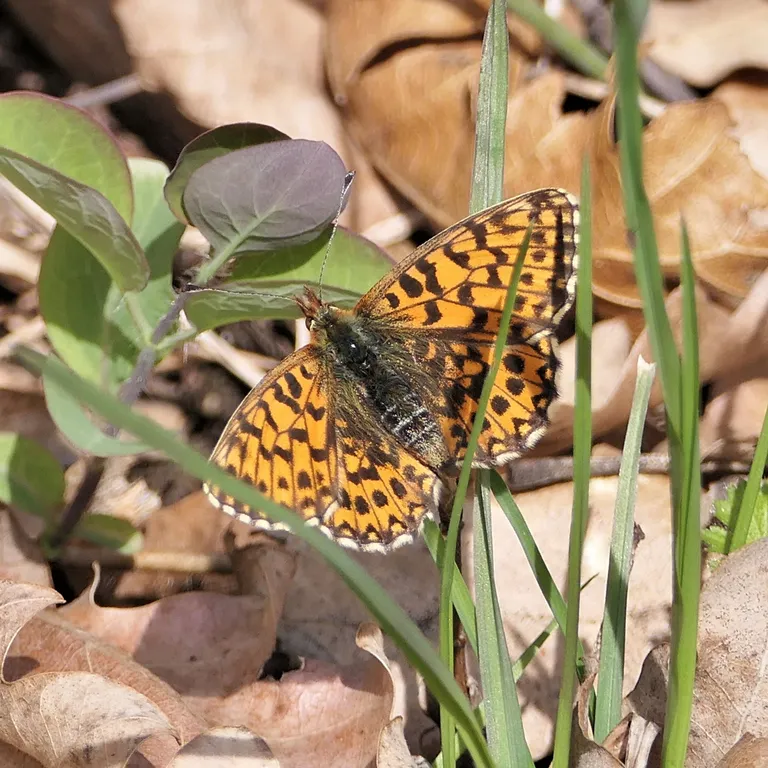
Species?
Boloria dia
